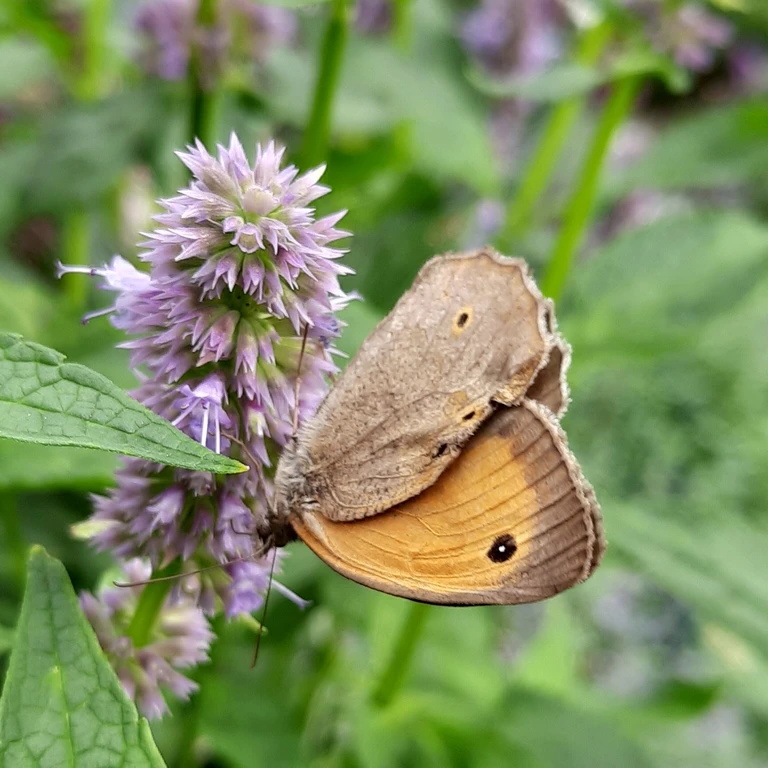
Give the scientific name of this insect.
Maniola jurtina
